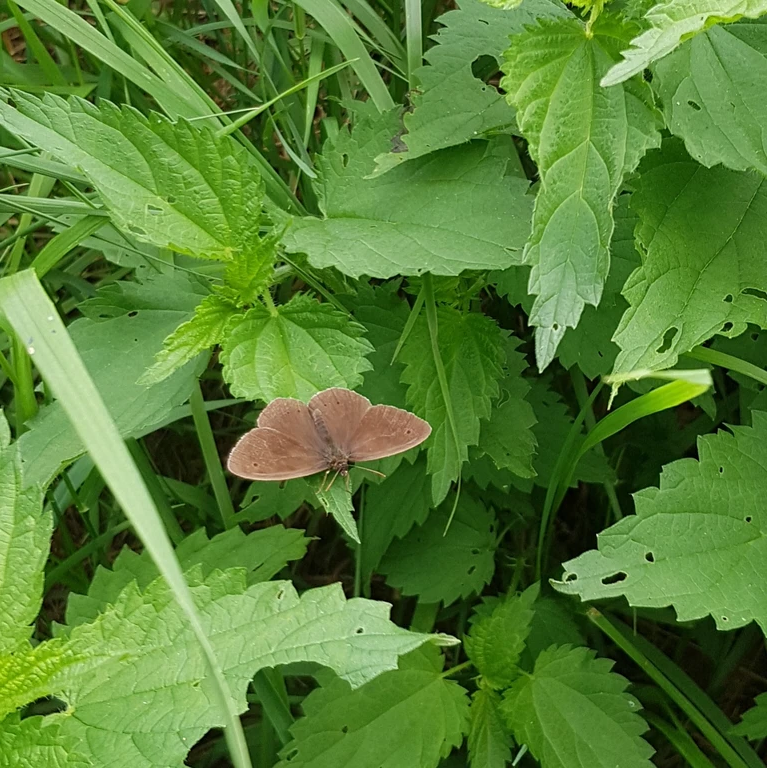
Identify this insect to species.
Aphantopus hyperantus
